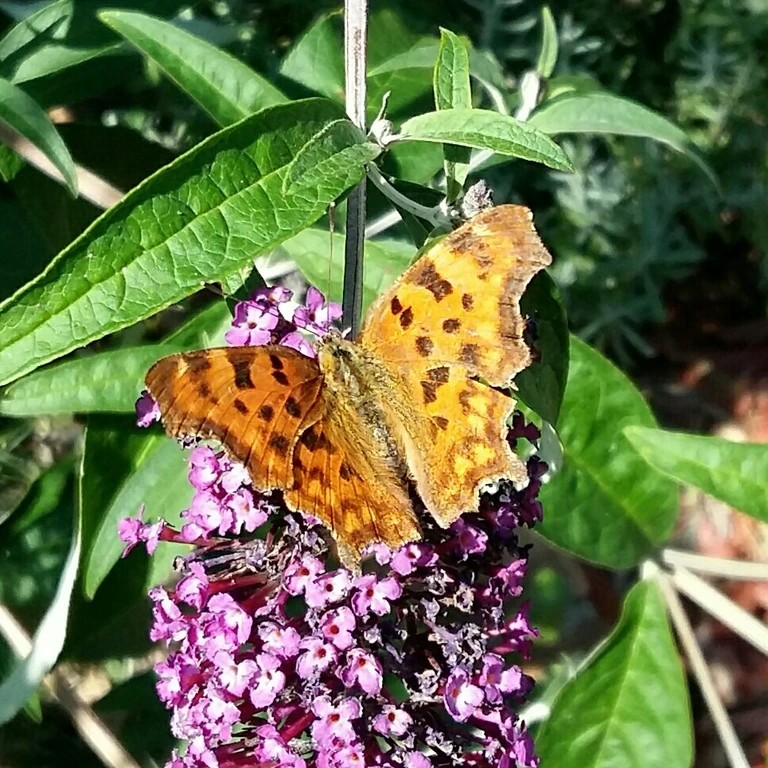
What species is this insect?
Polygonia c-album
